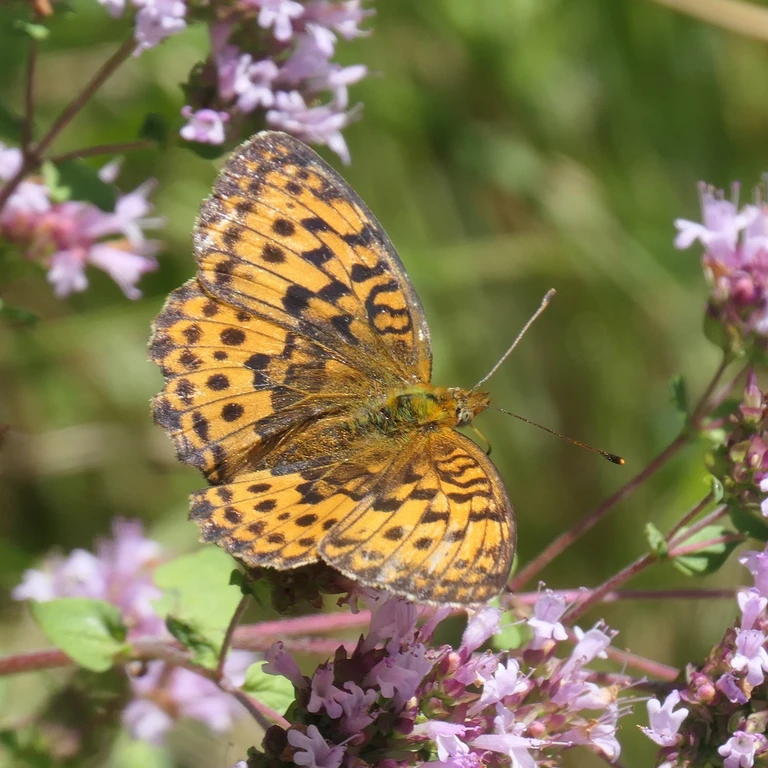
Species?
Brenthis daphne
